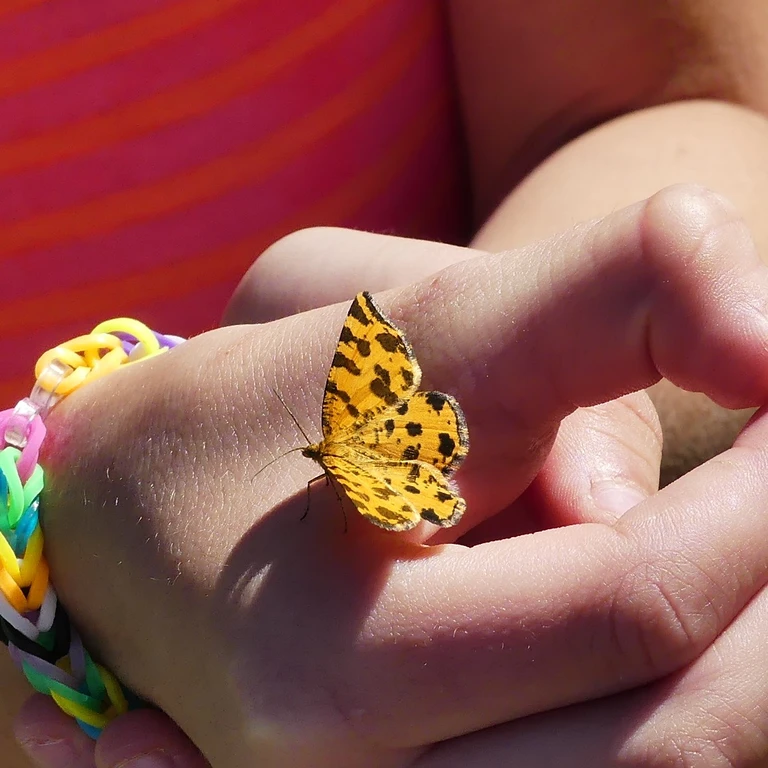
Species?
Pseudopanthera macularia
